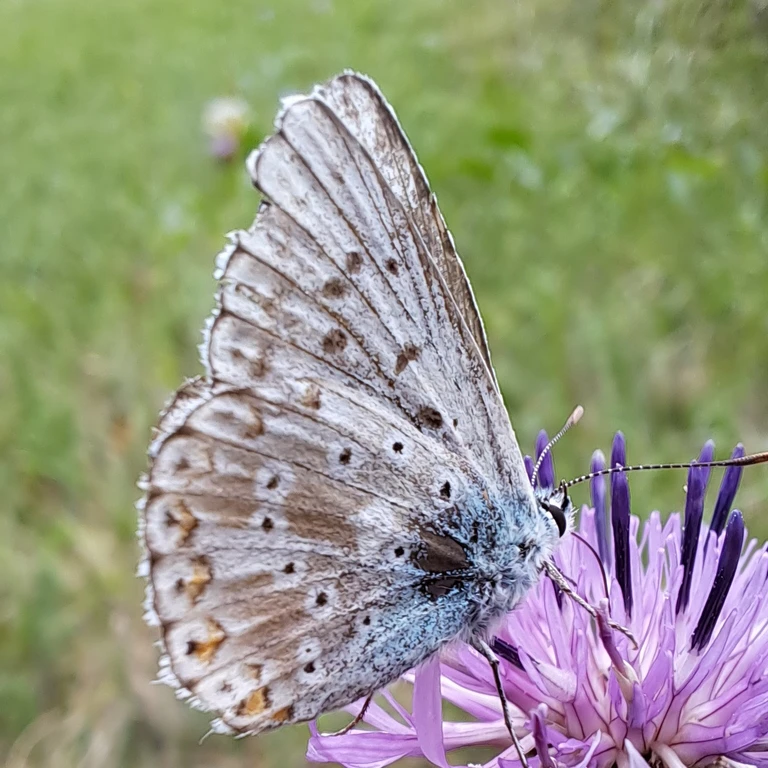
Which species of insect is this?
Lysandra coridon
